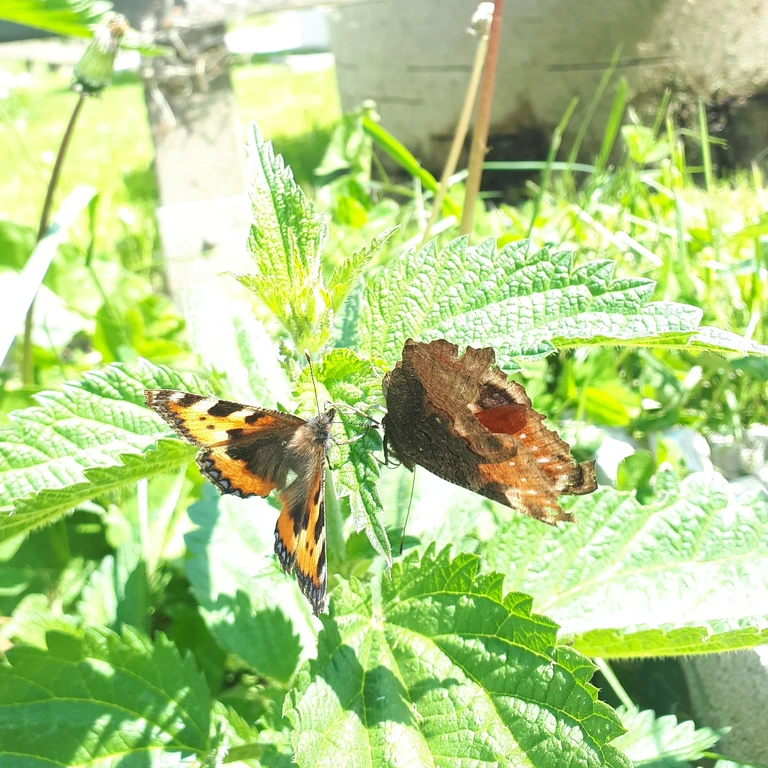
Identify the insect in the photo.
Aglais urticae
